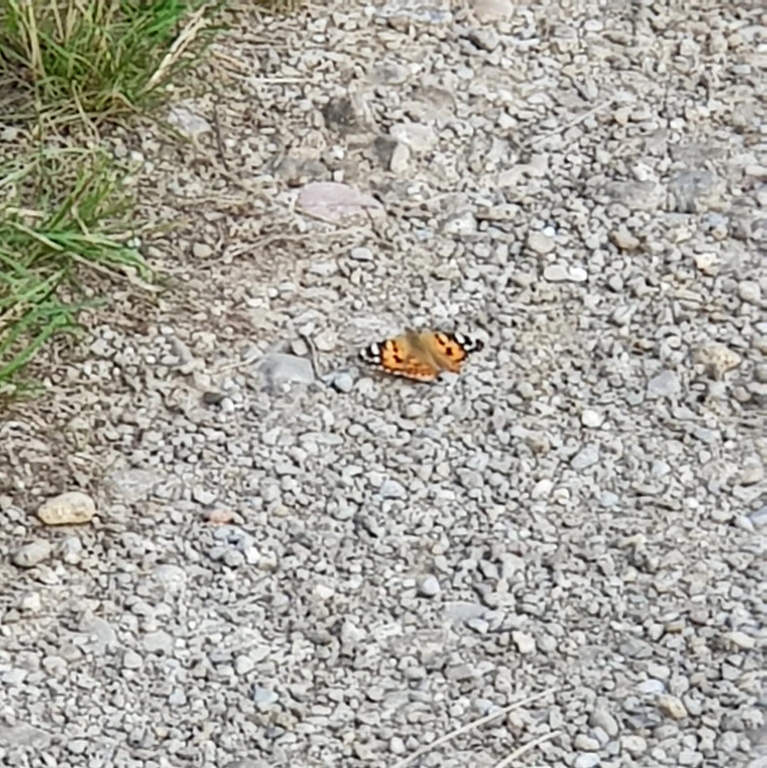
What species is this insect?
Vanessa cardui
